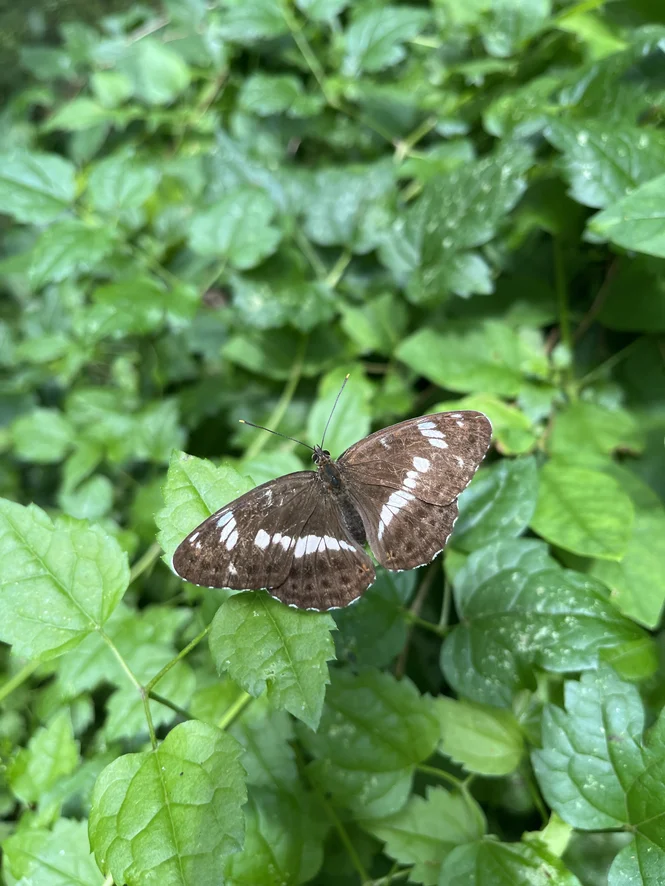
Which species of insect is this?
Limenitis camilla (also Ladoga camilla)
